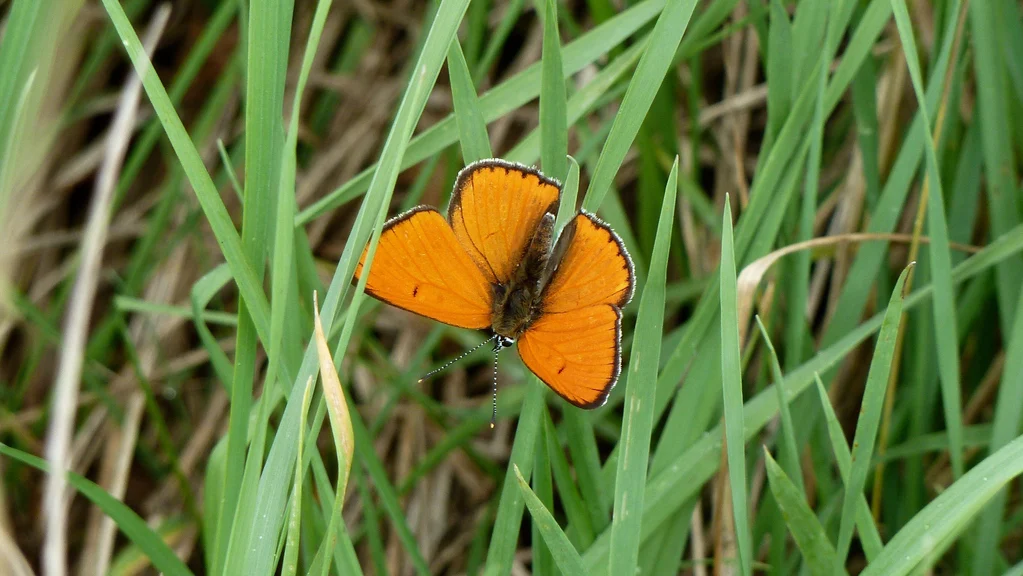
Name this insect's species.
Lycaena dispar
